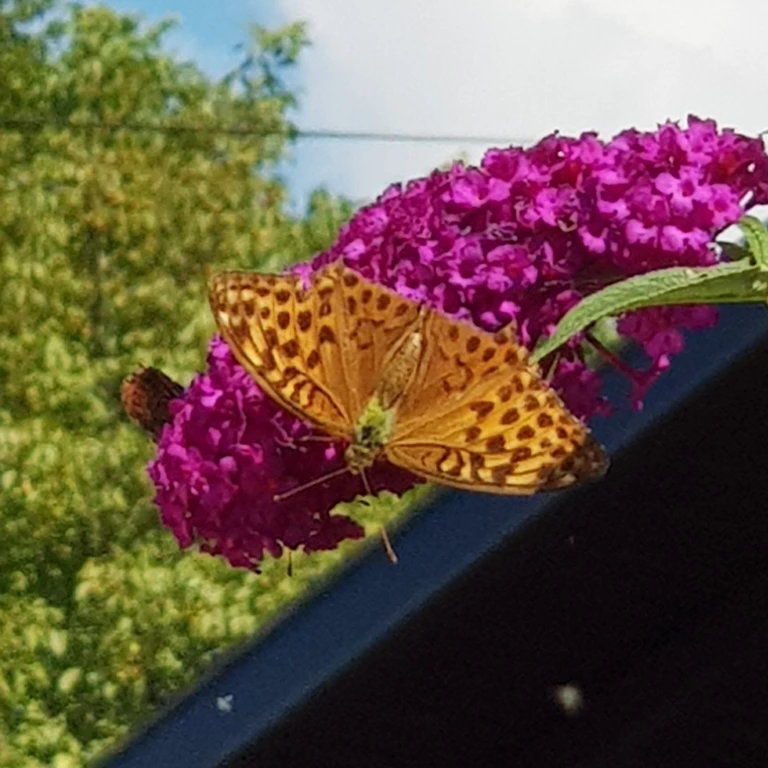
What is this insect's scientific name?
Argynnis paphia
